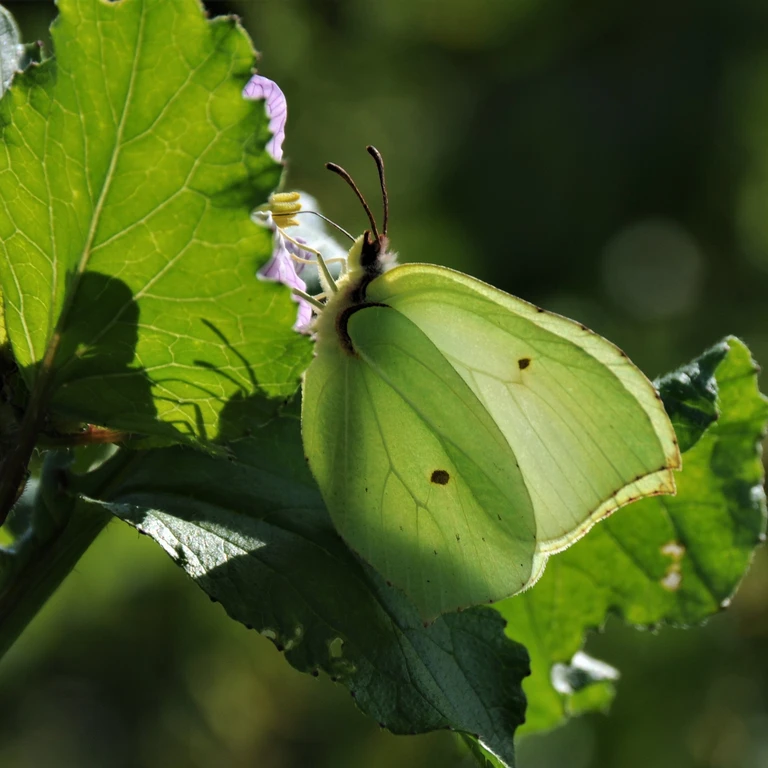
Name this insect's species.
Gonepteryx rhamni
